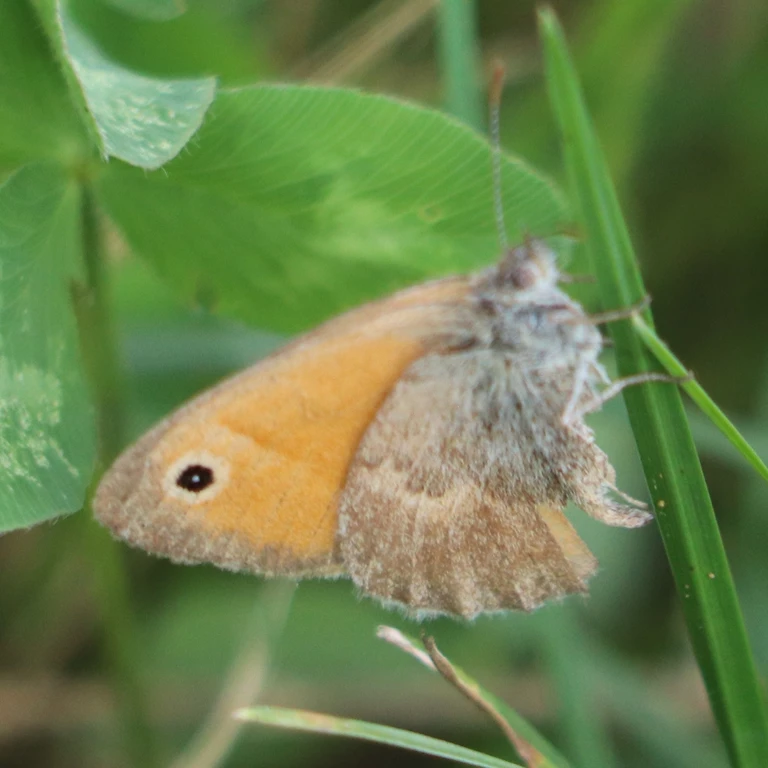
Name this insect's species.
Coenonympha pamphilus
